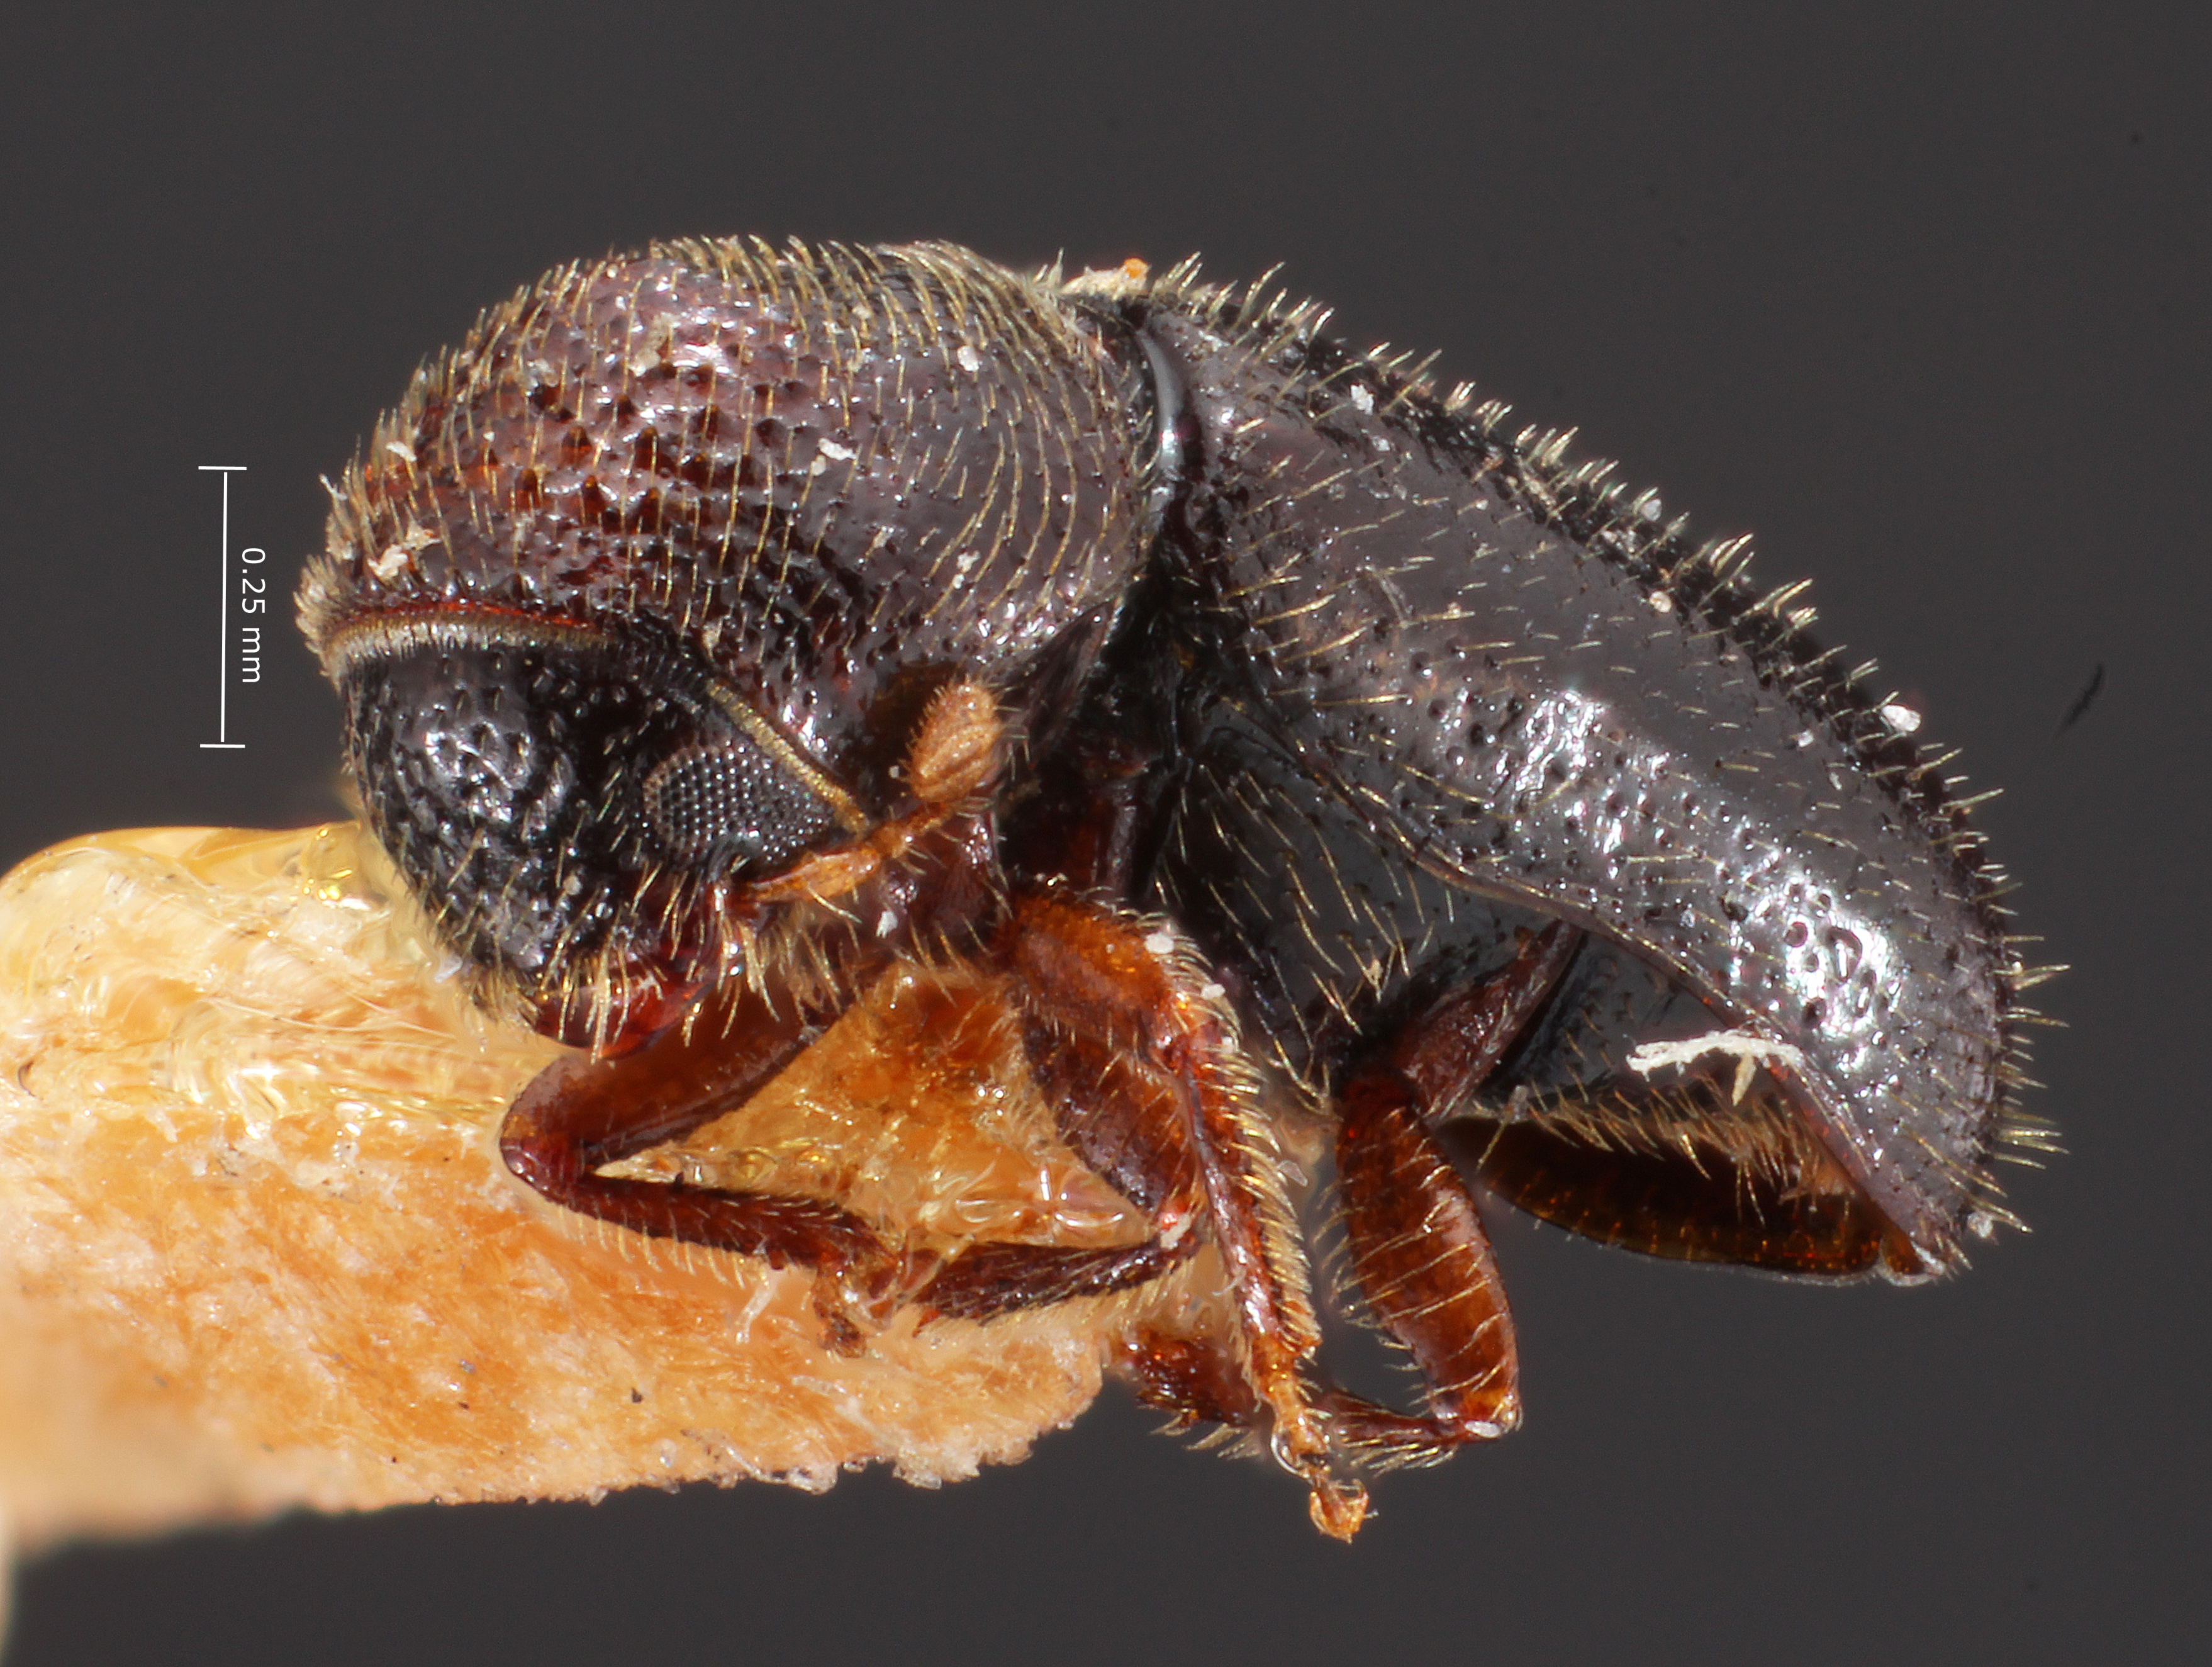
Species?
Myeloborus pinquis
